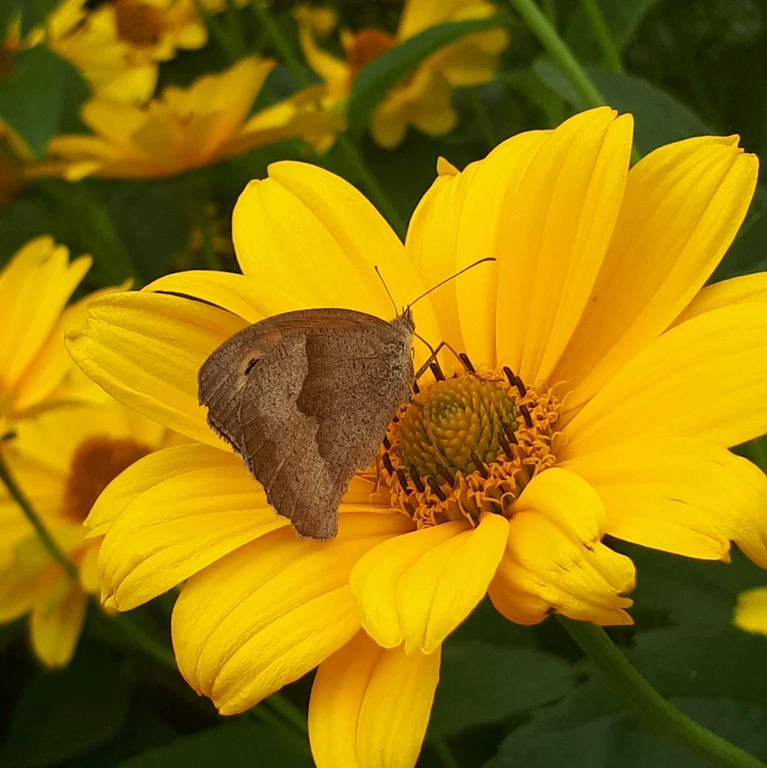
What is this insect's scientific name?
Maniola jurtina
